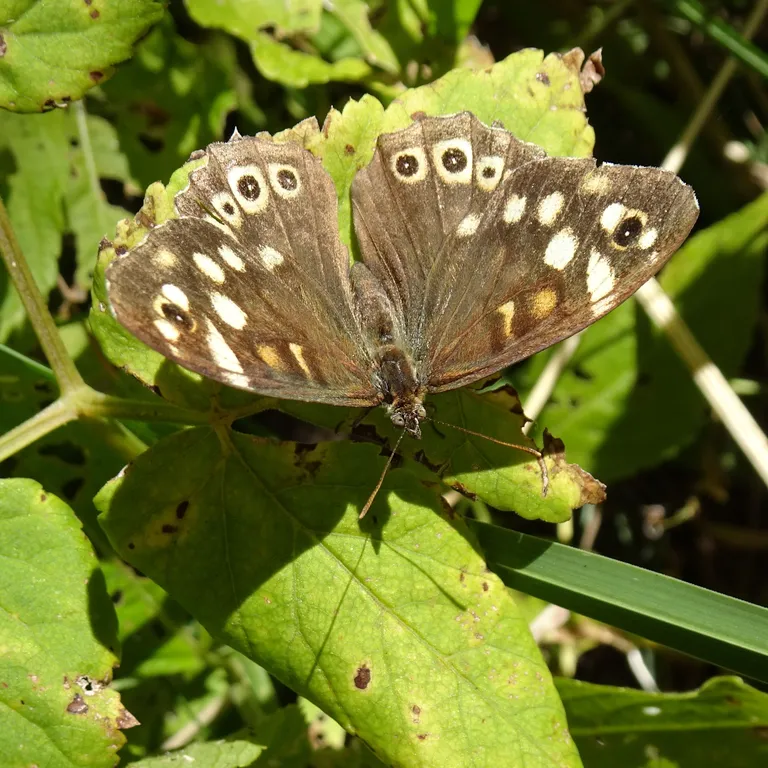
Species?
Pararge aegeria
